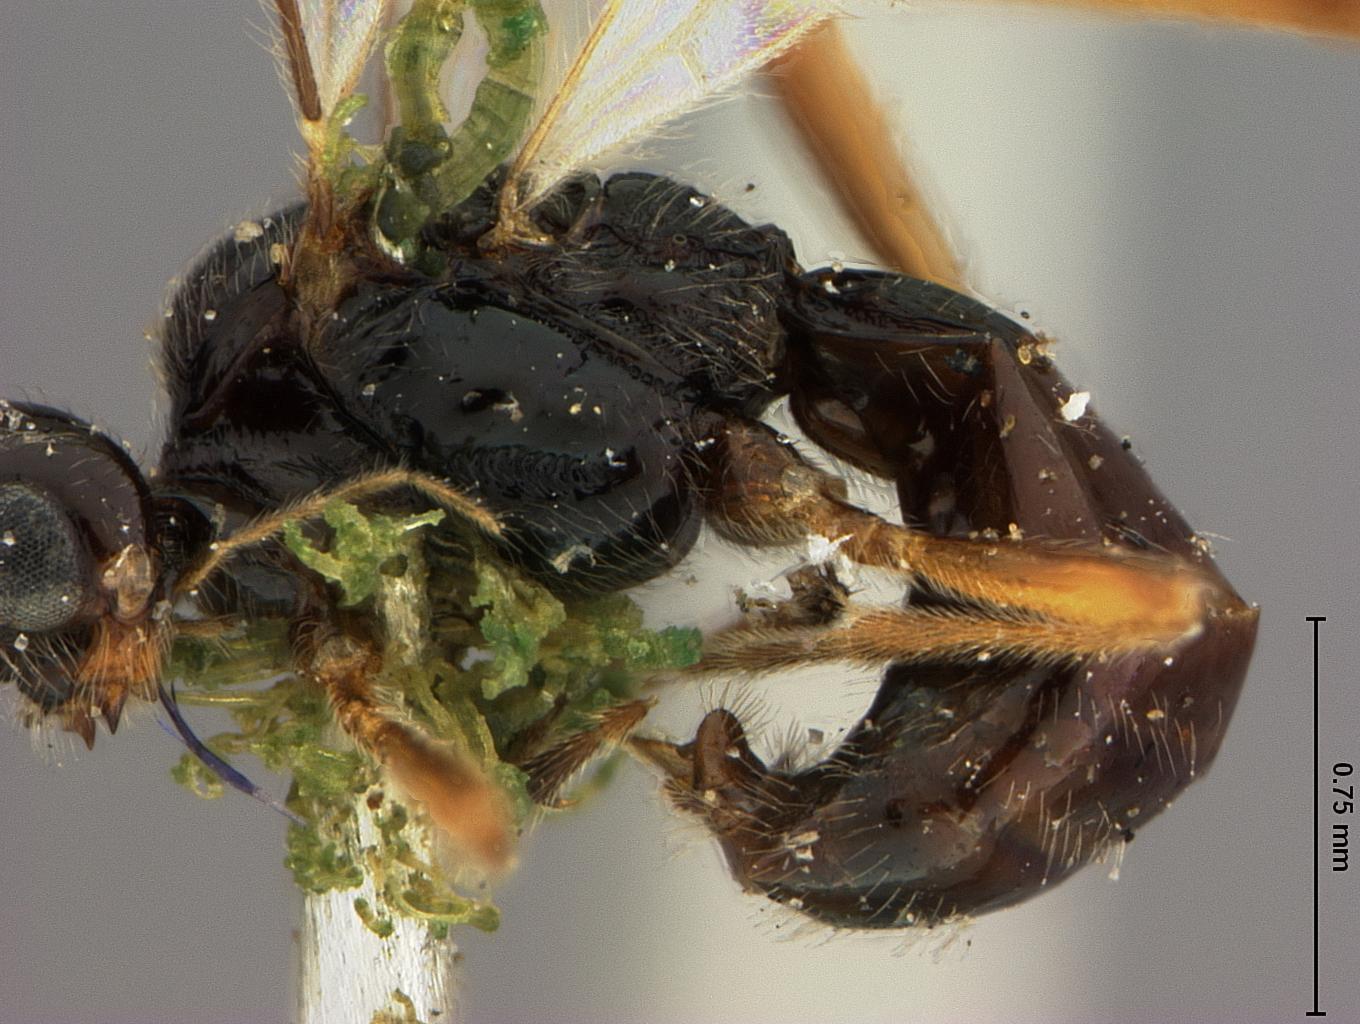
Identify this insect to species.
Anarcha coxalis
